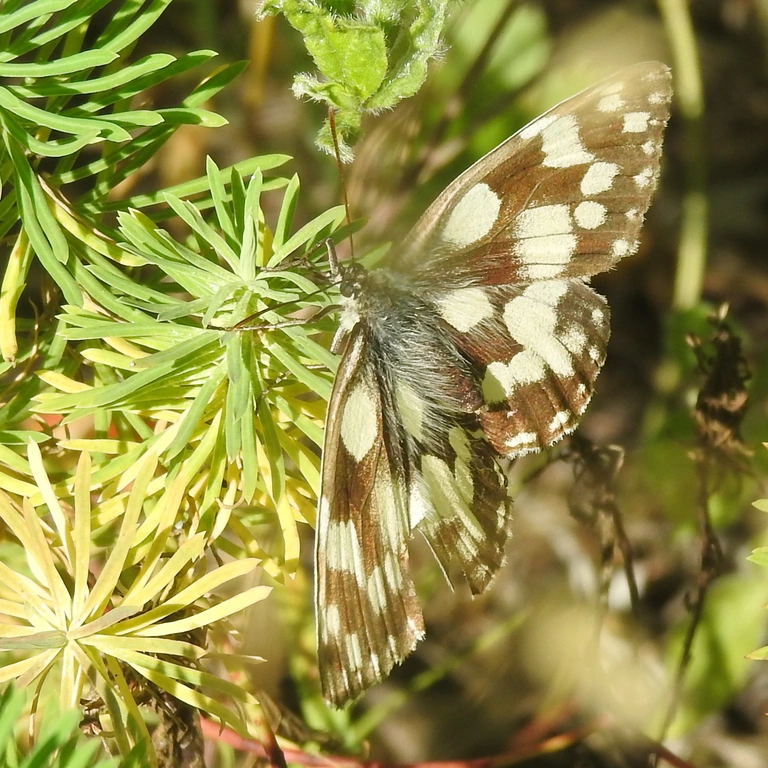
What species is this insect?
Melanargia galathea
